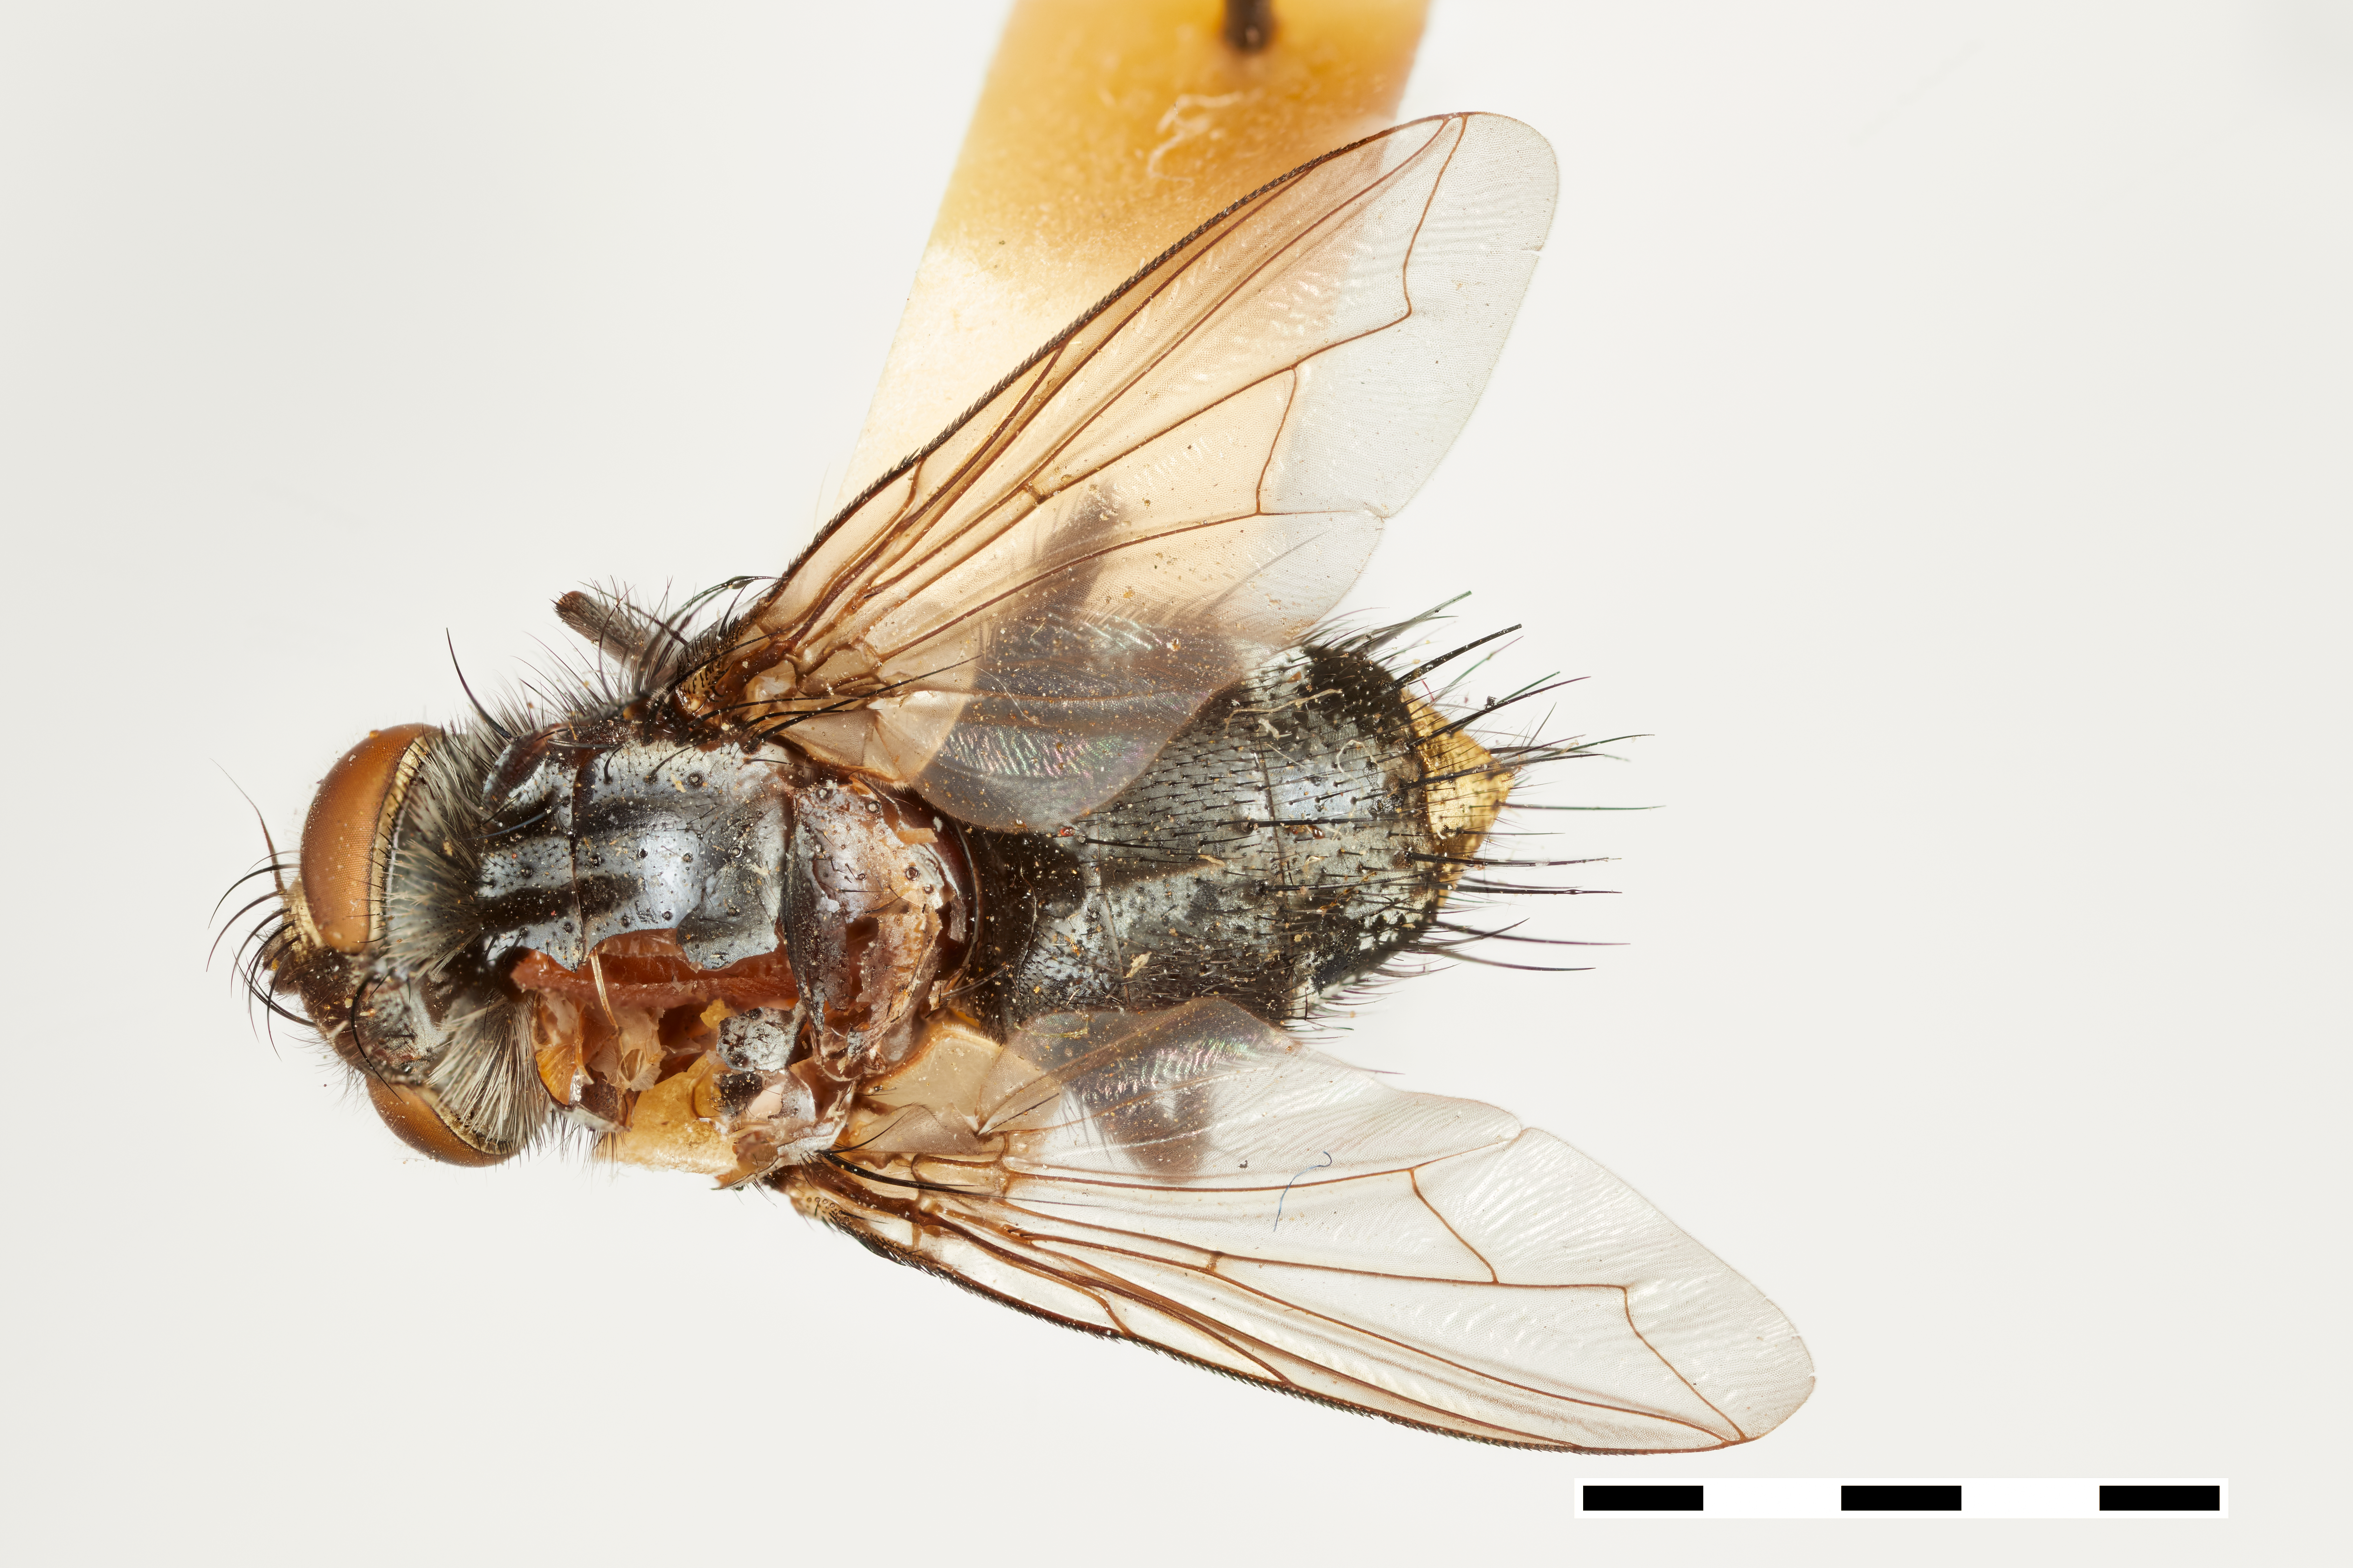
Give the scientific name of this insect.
Gaediopsis ocellaris
